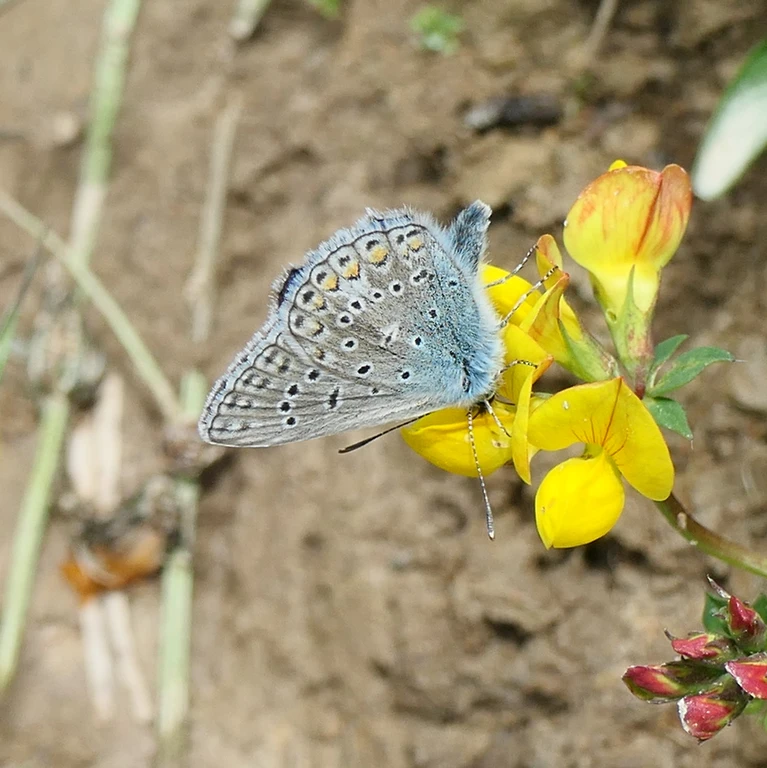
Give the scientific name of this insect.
Polyommatus icarus
